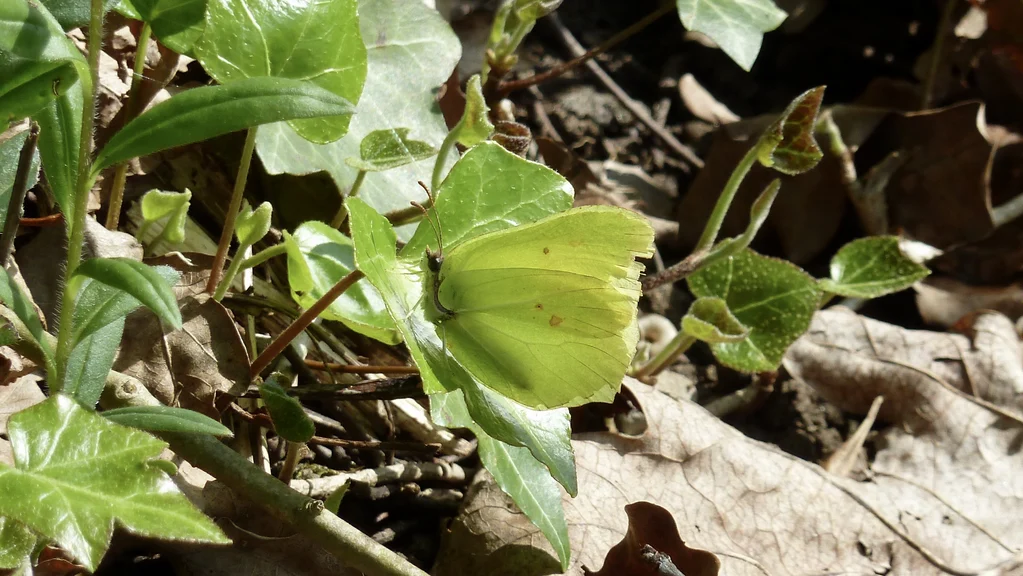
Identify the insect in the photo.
Gonepteryx rhamni
